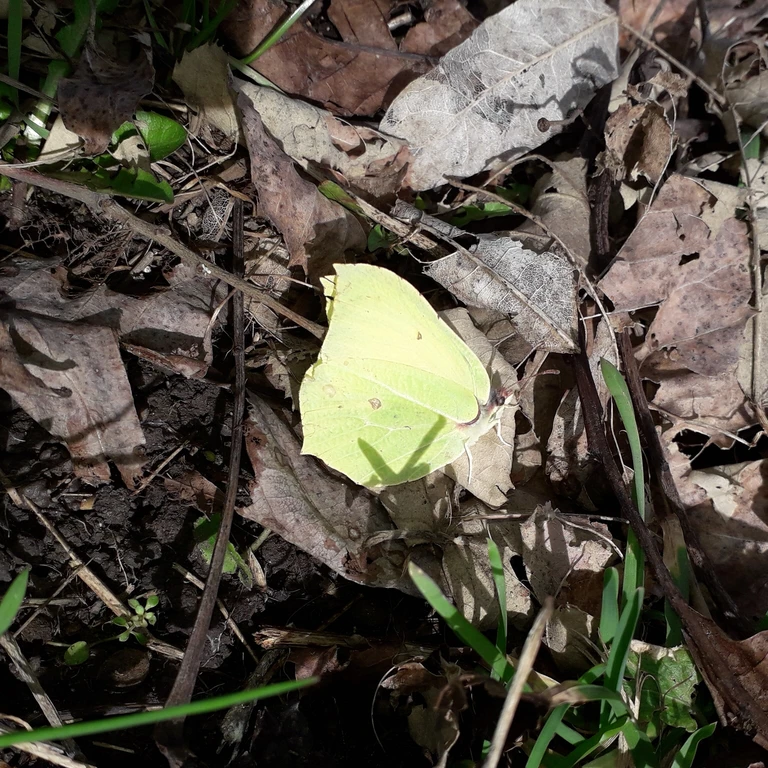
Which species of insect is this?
Gonepteryx rhamni
